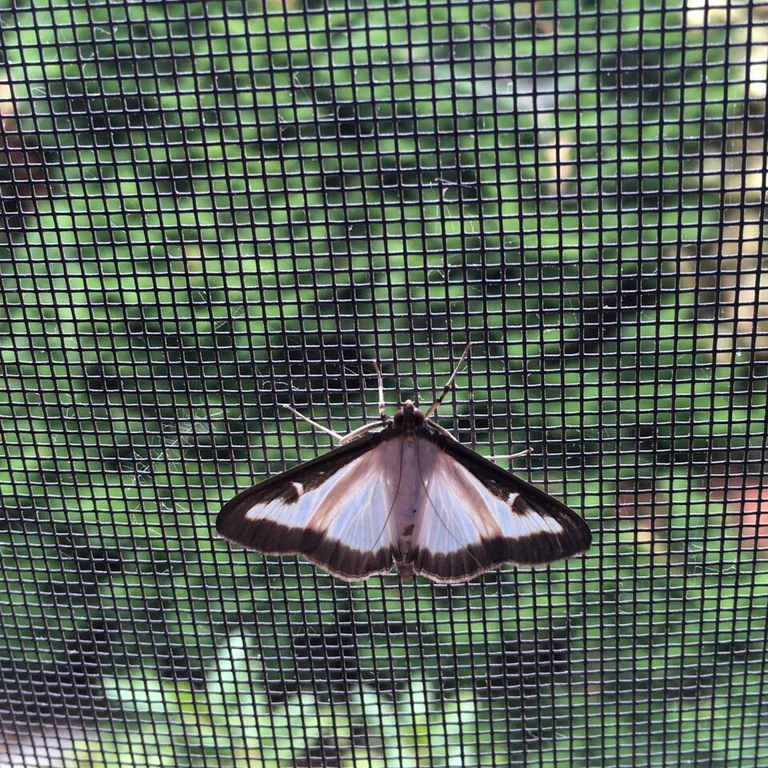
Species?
Cydalima perspectalis
